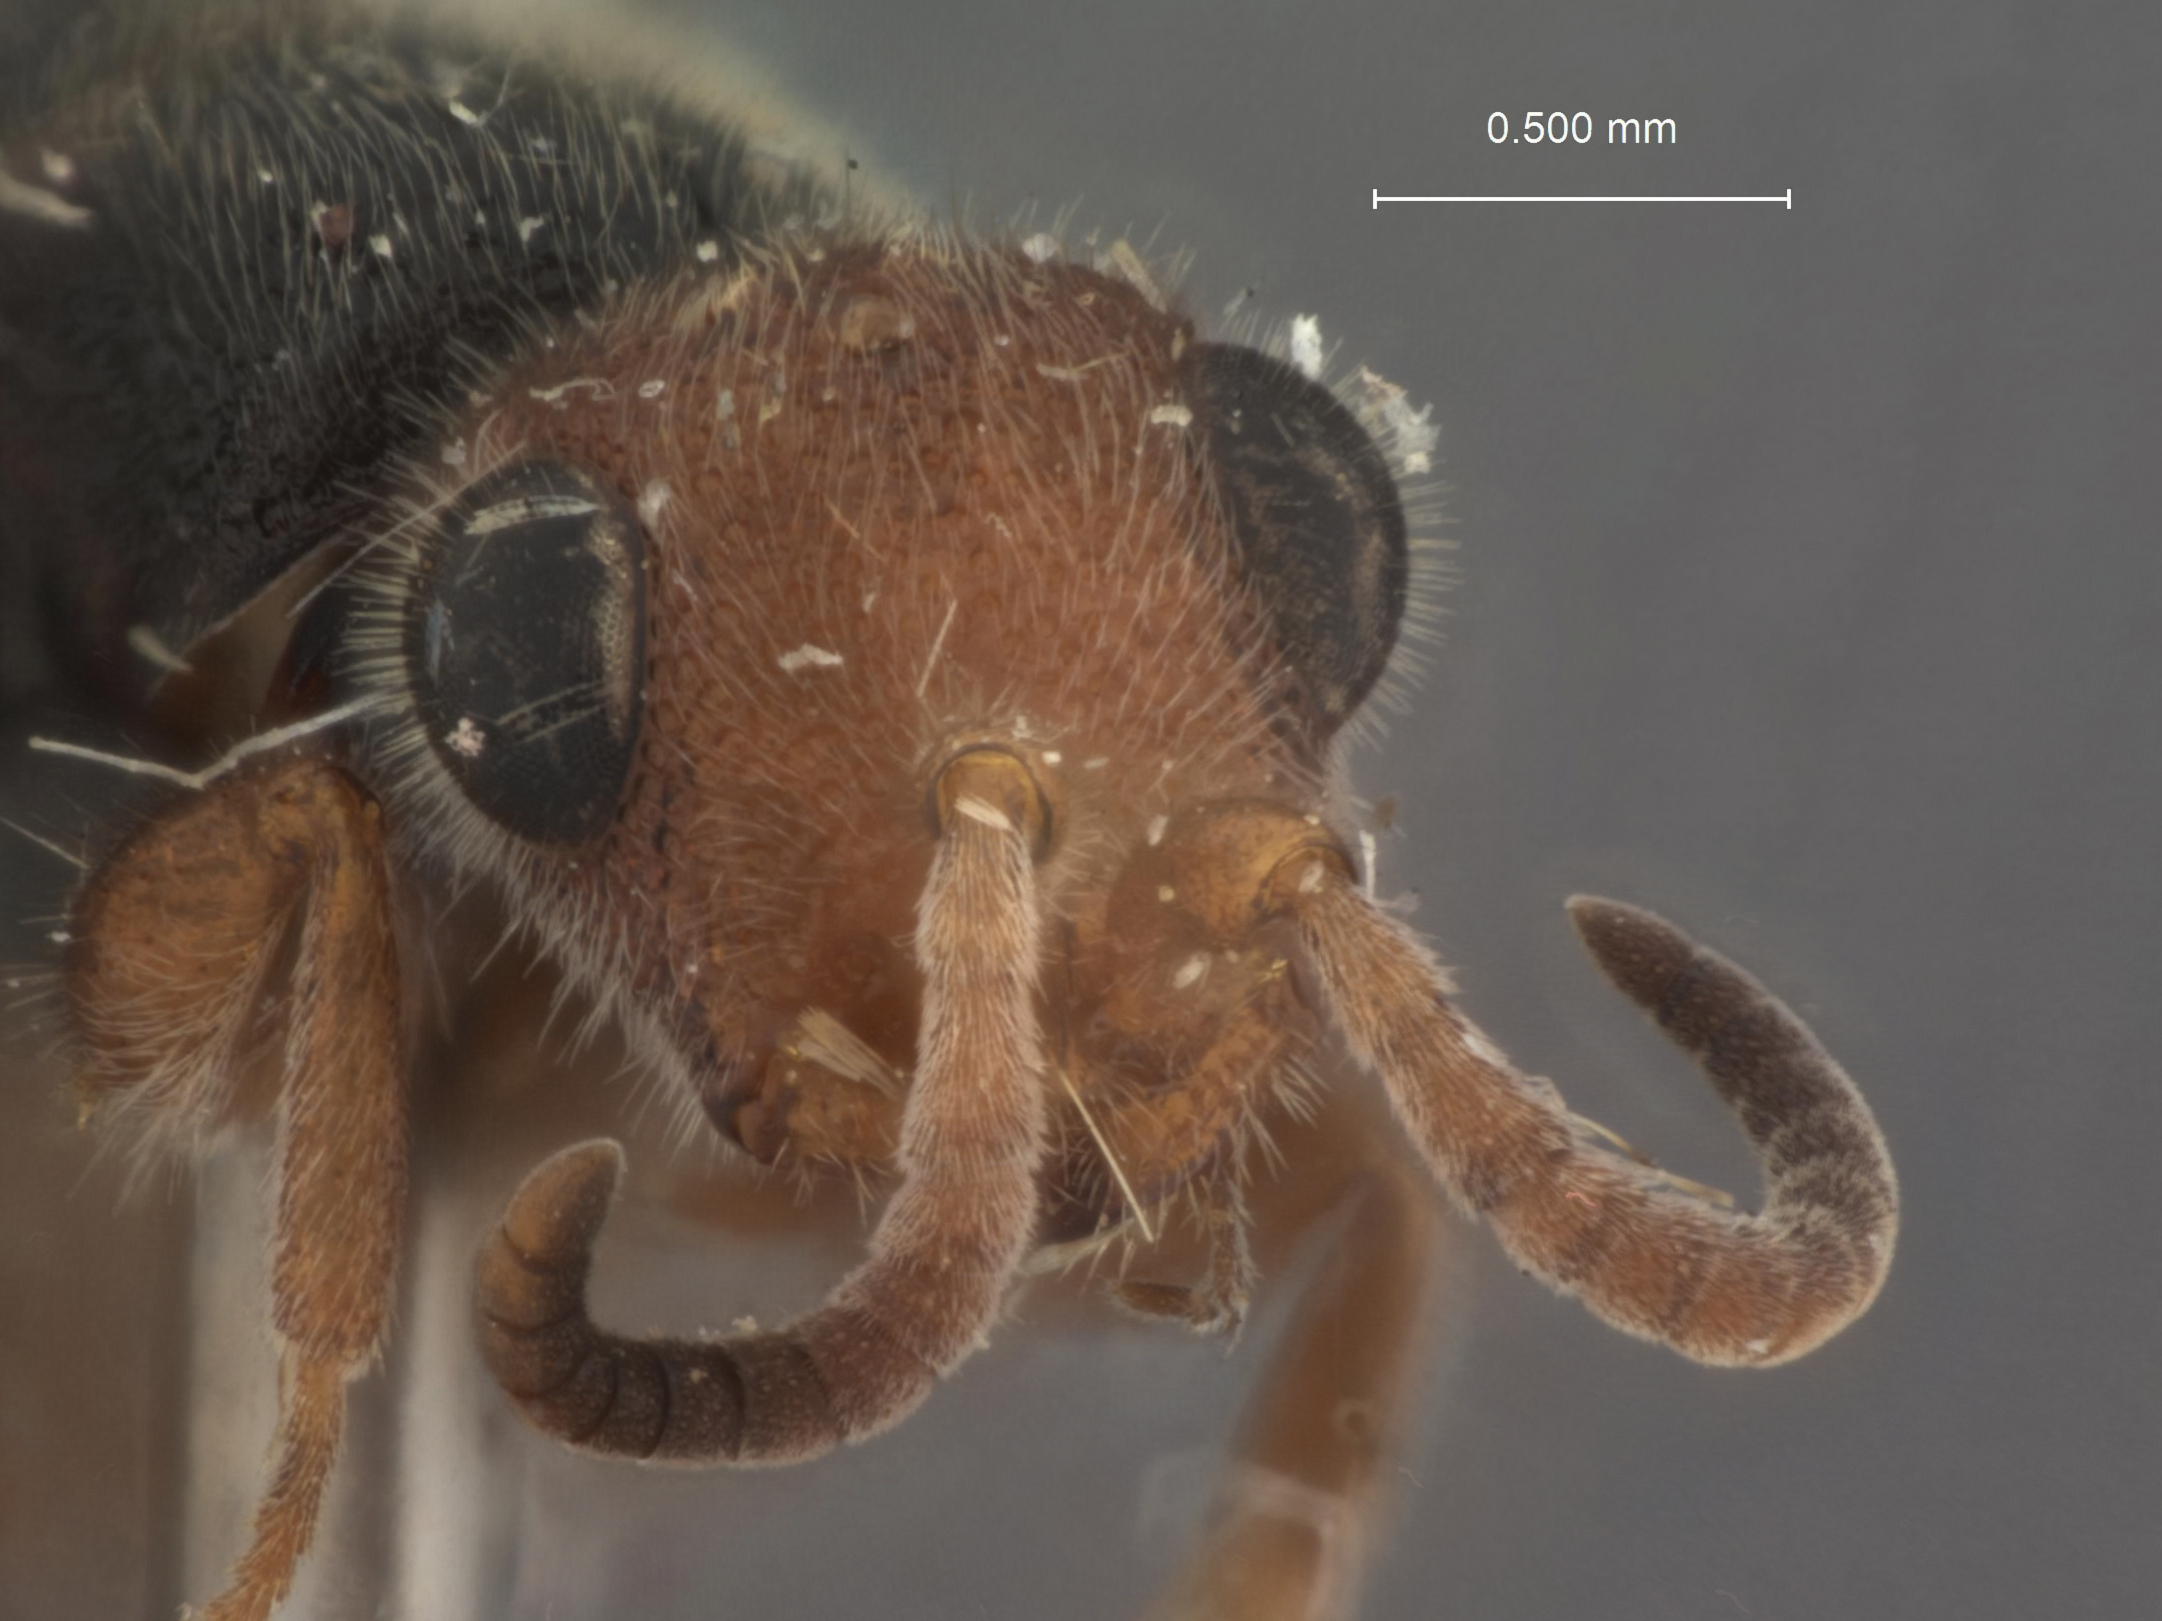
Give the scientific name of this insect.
Sulcomesitius krombeinicus
